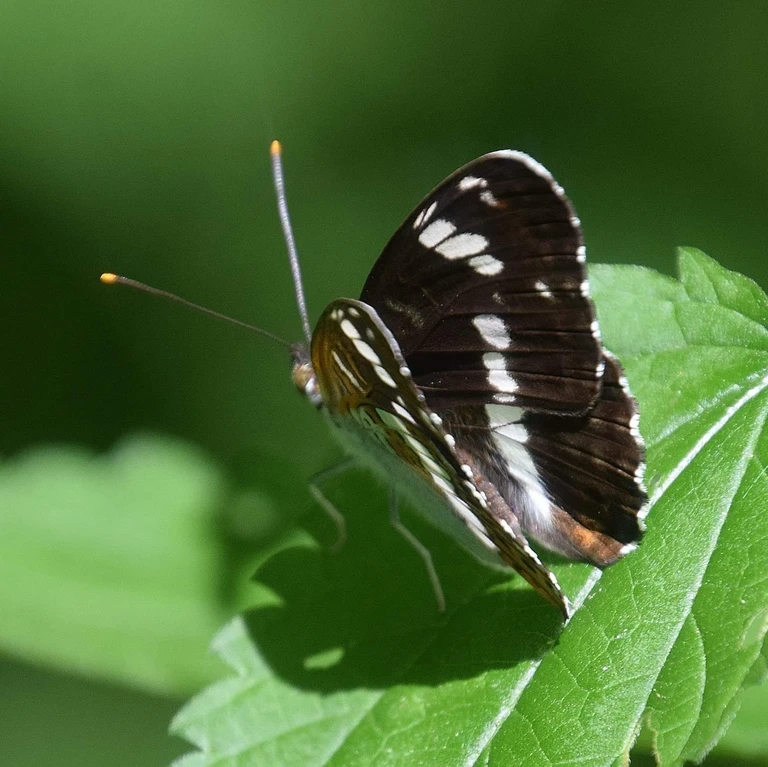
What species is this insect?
Limenitis camilla (also Ladoga camilla)
